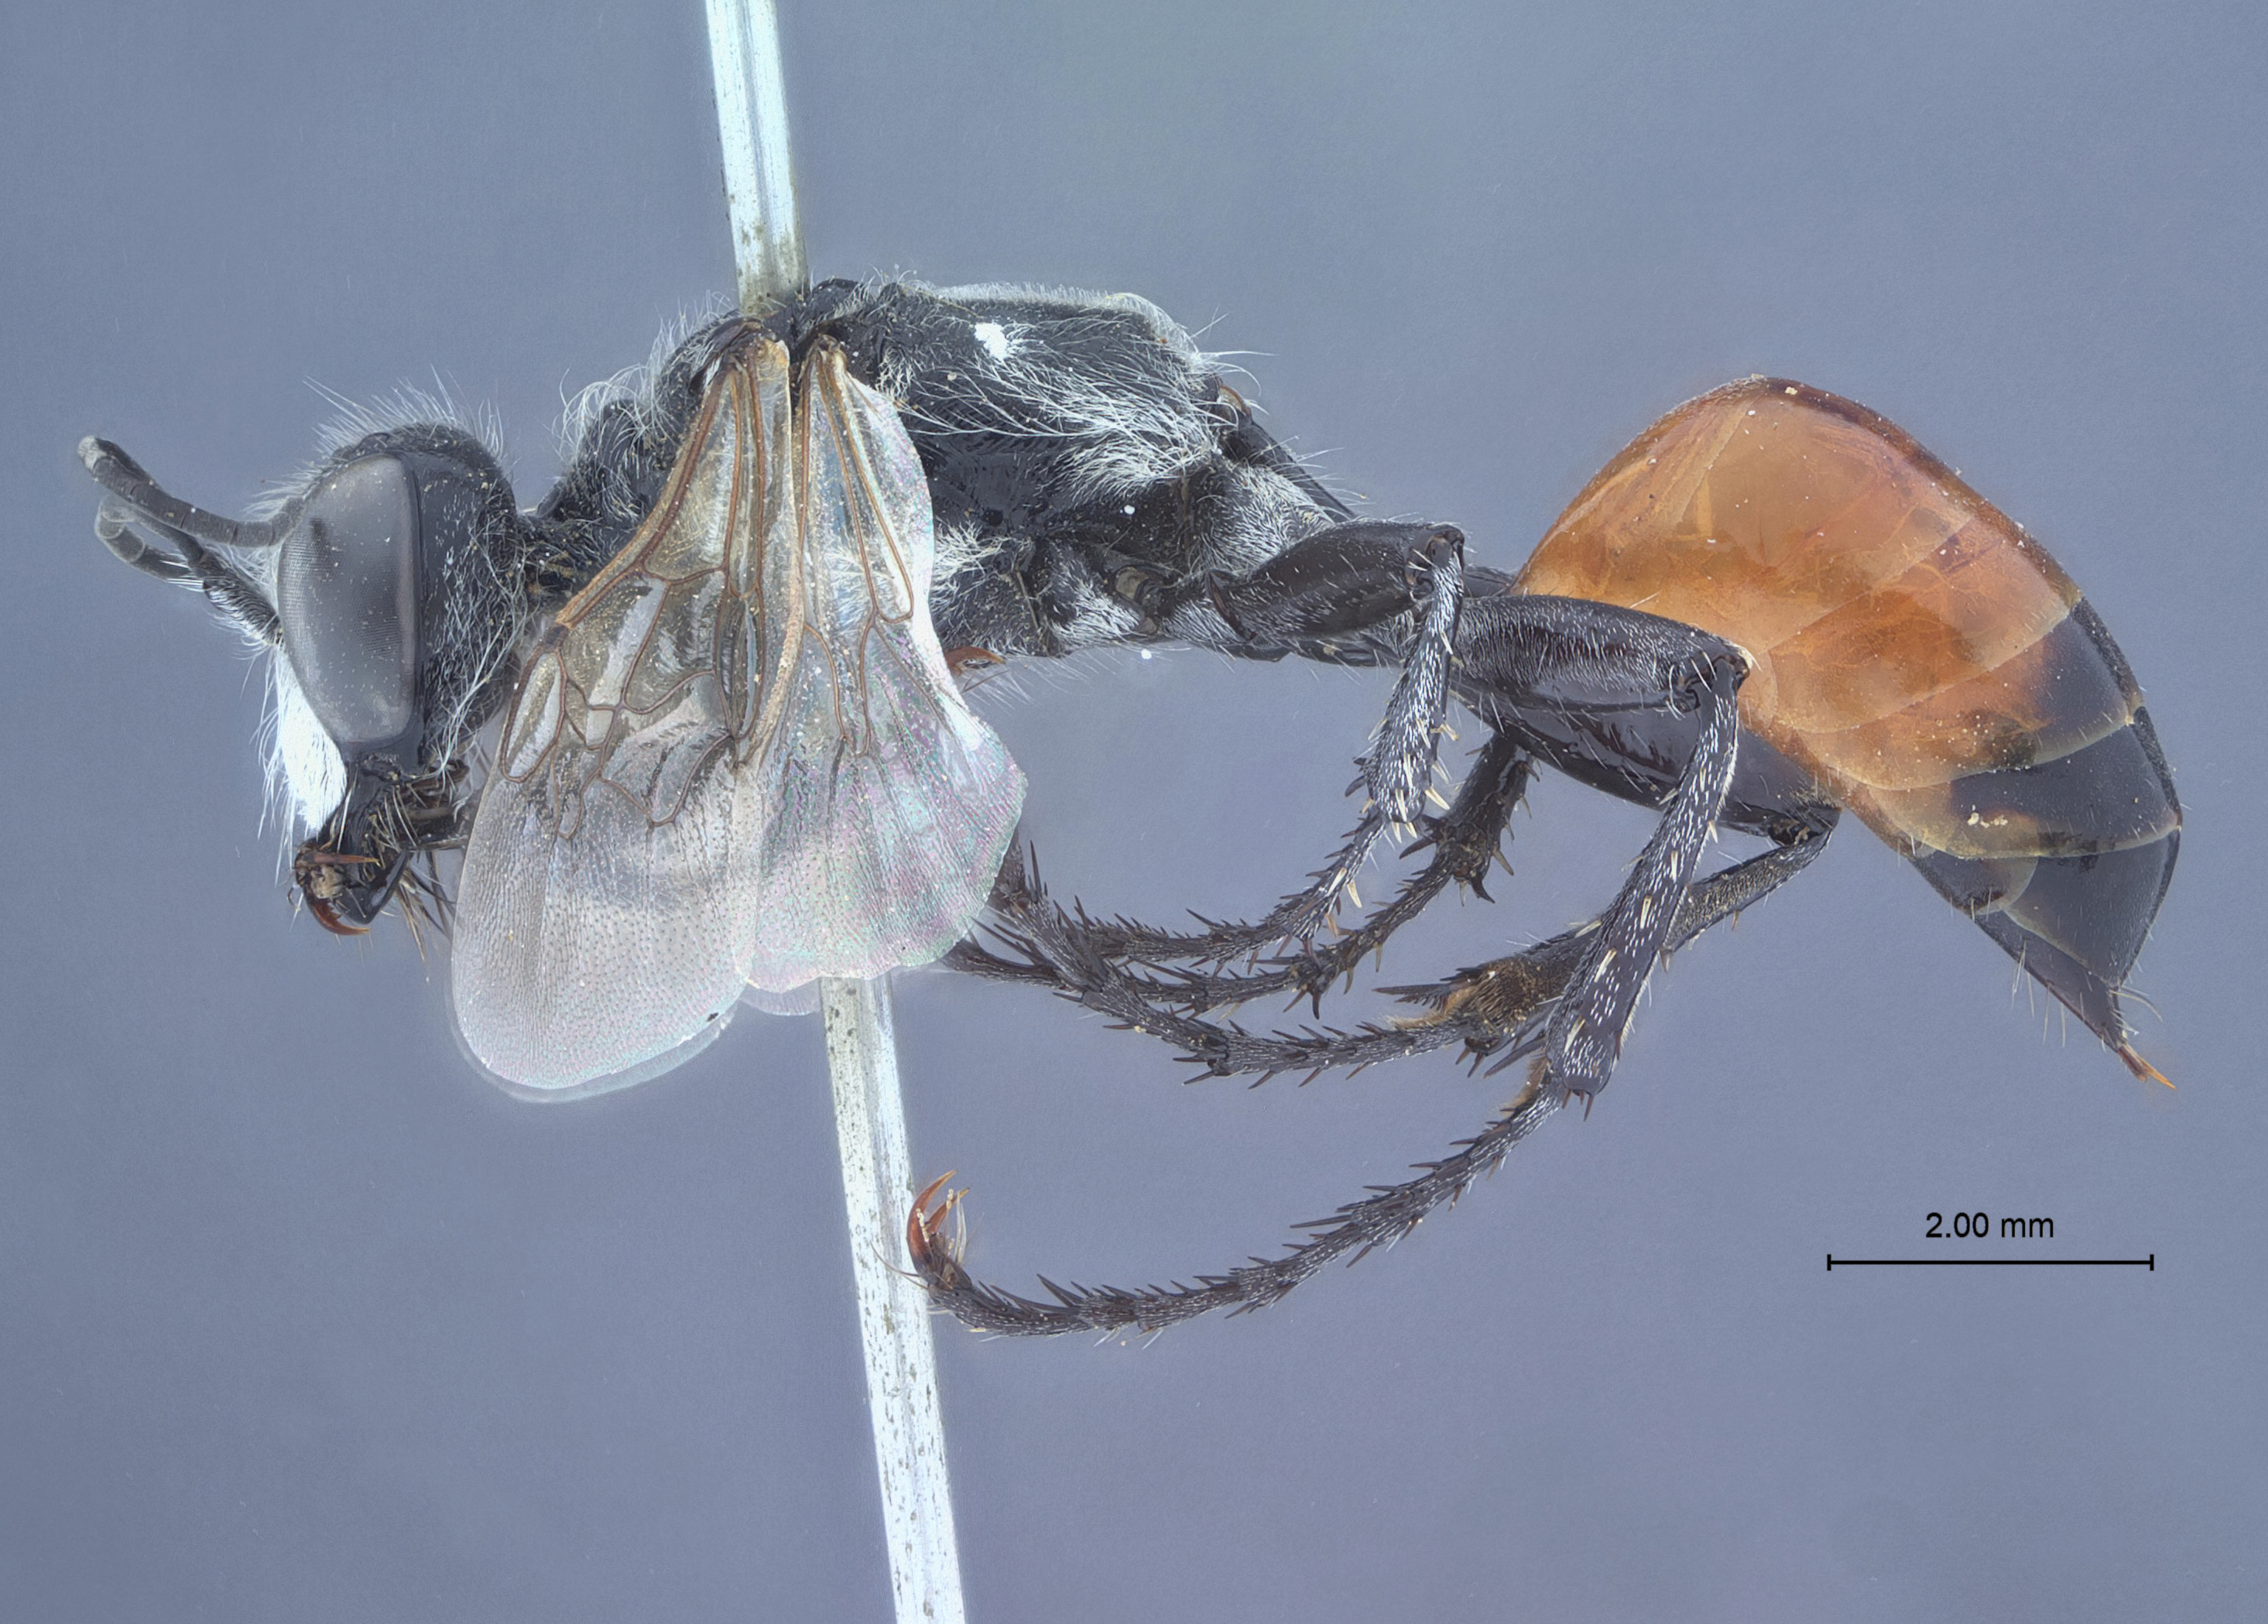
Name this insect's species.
Sphex lividocinctus
